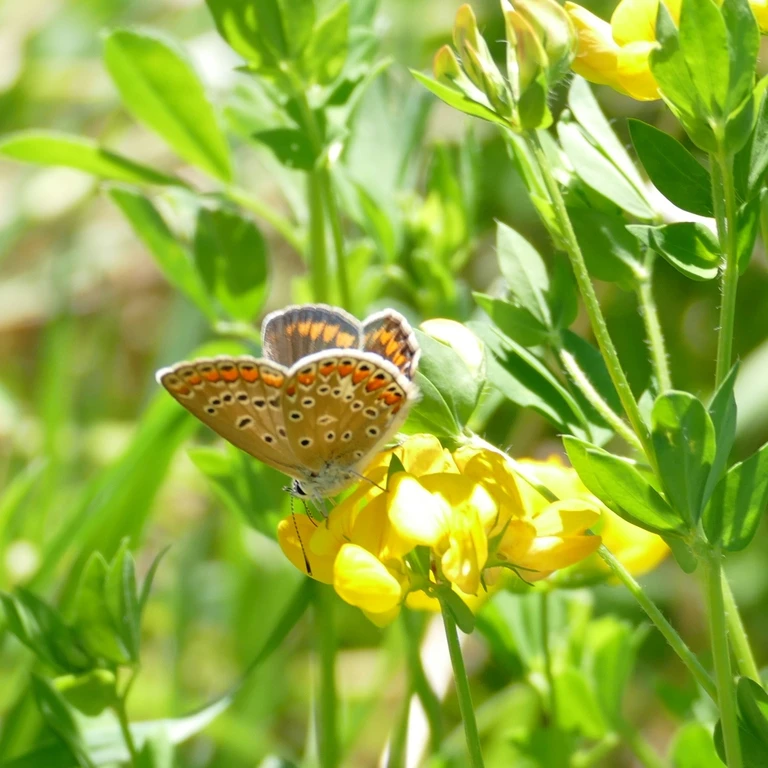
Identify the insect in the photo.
Polyommatus icarus
